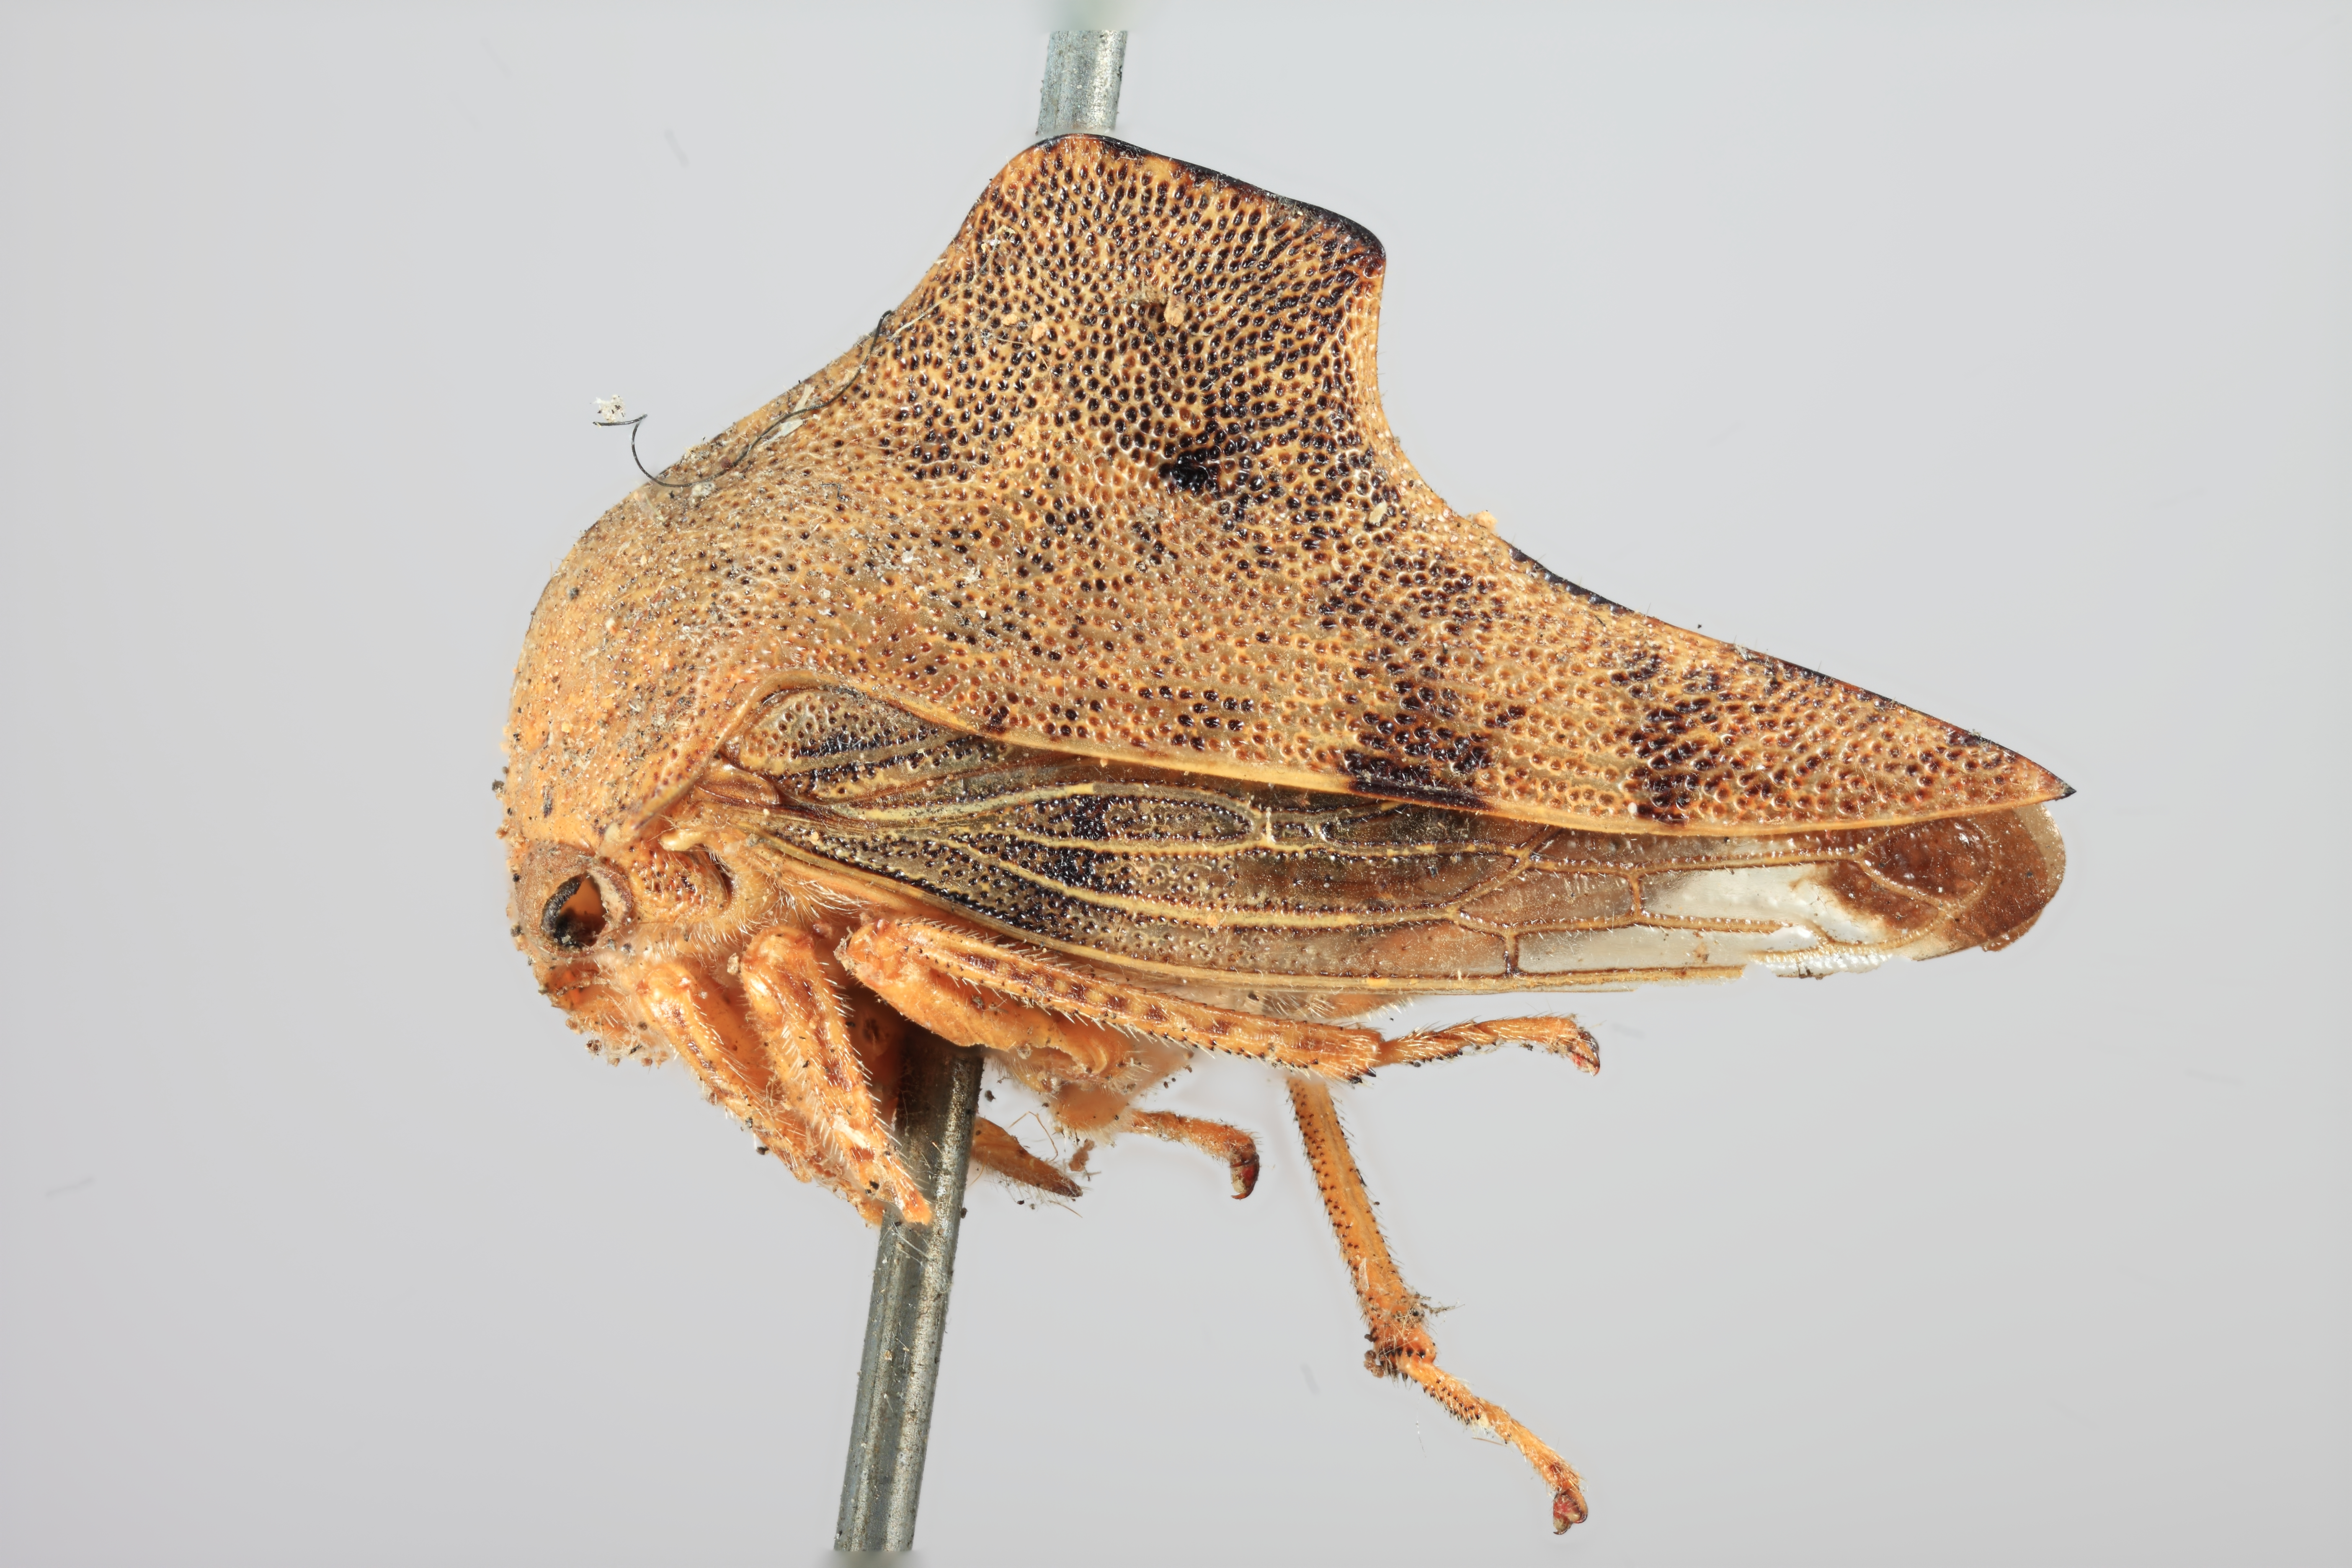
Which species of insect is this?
Telamona spreta
